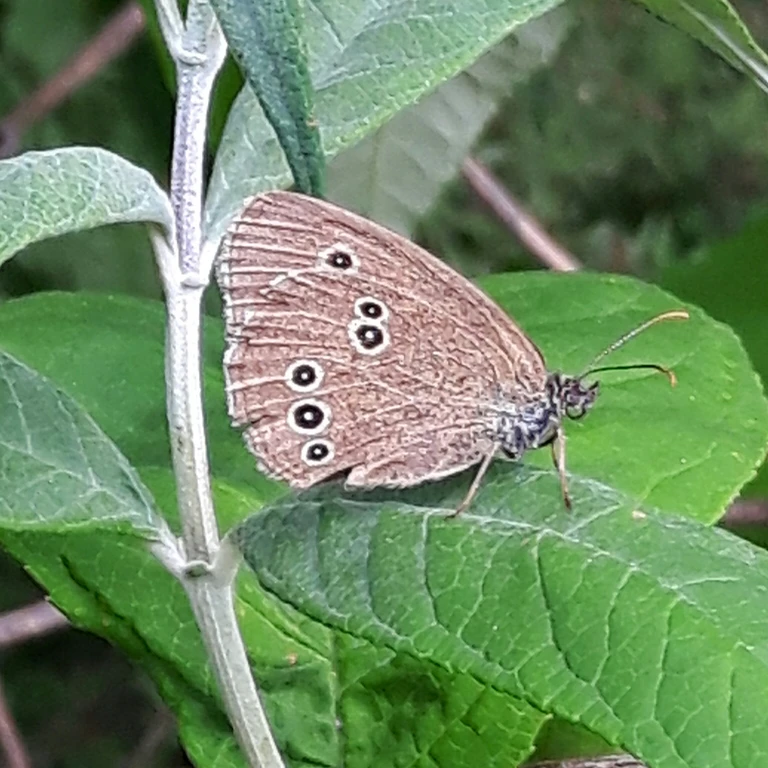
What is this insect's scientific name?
Aphantopus hyperantus
